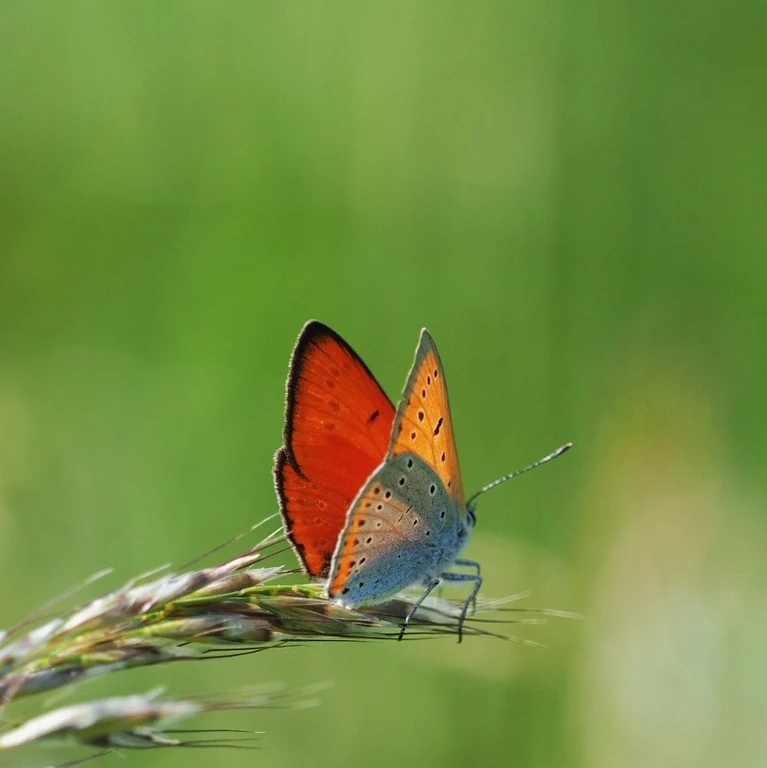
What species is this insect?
Lycaena dispar
